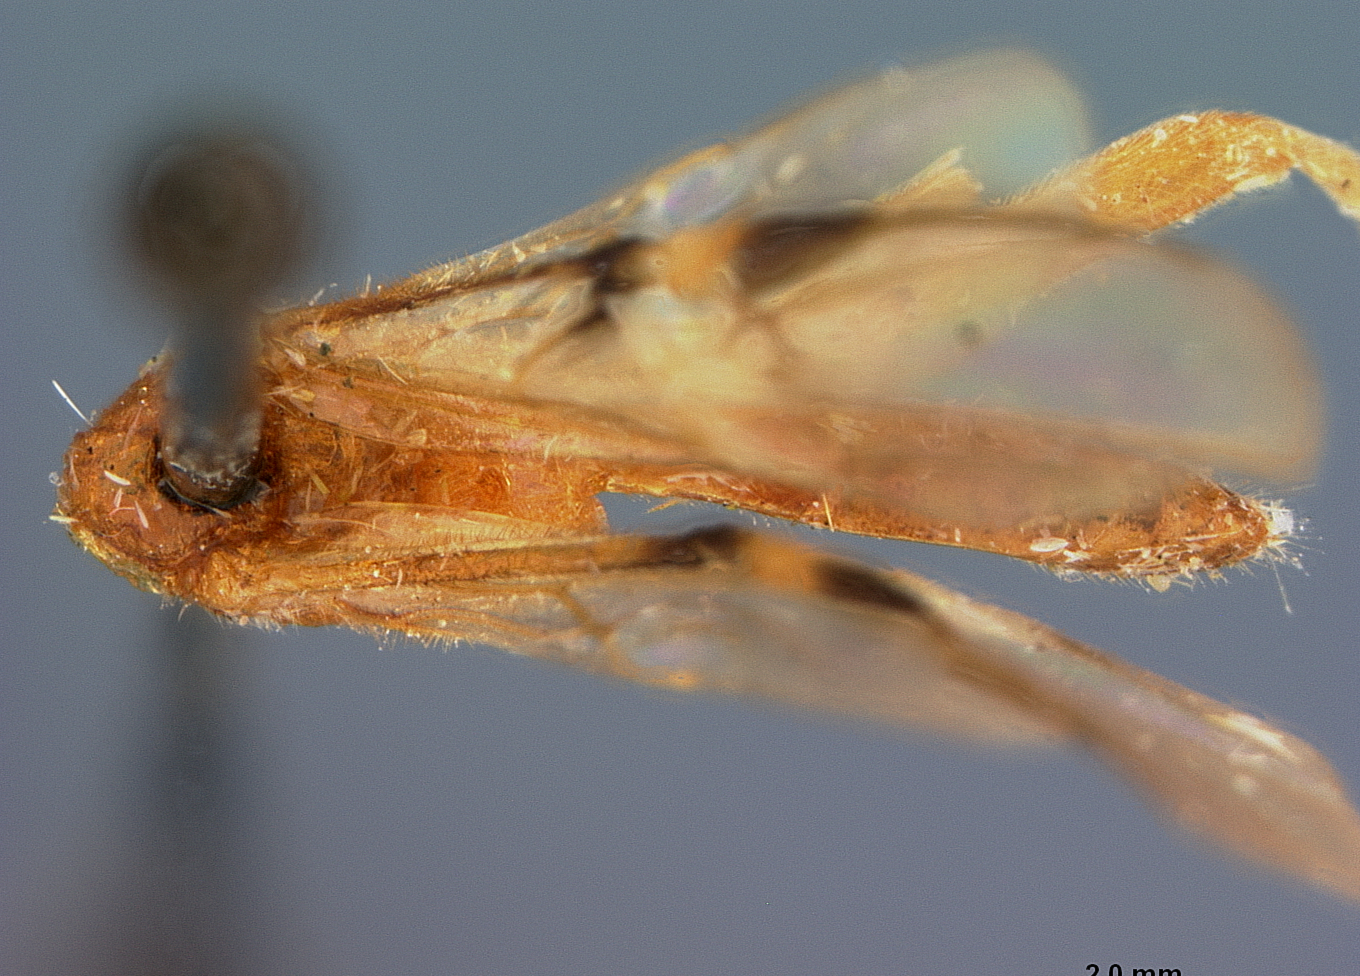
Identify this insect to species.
Zelomorpha angostura
